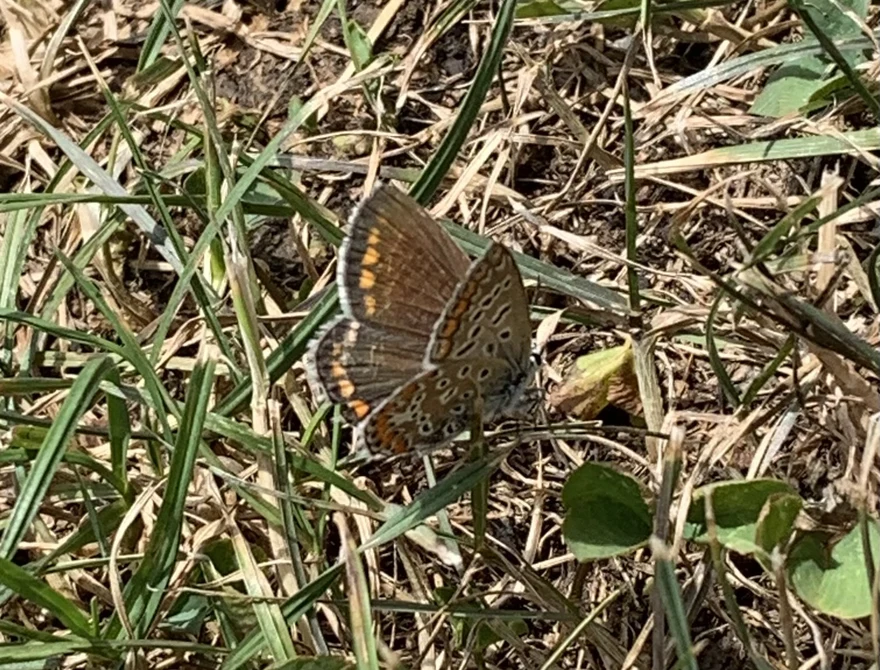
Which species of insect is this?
Polyommatus icarus
